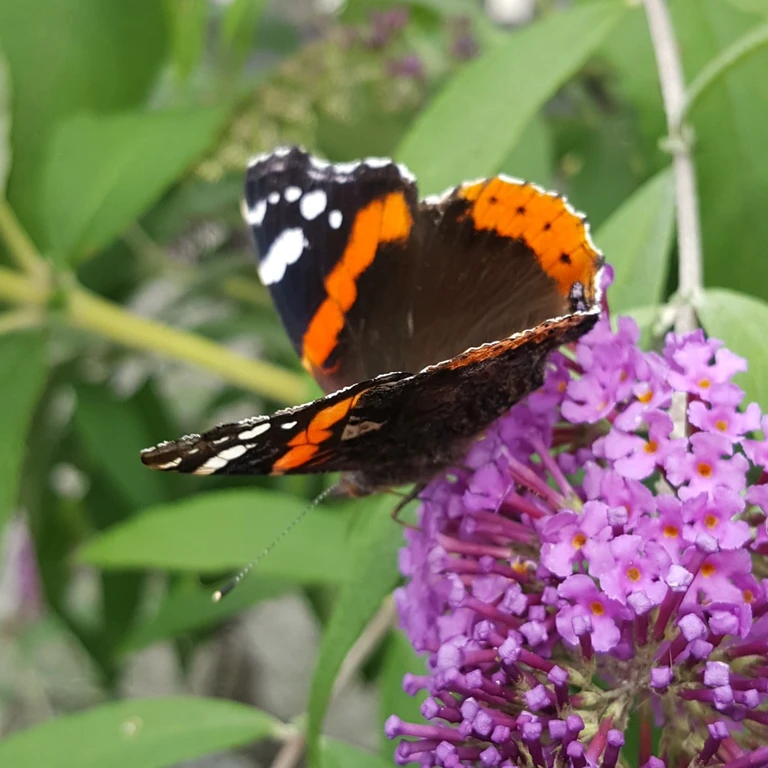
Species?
Vanessa atalanta
